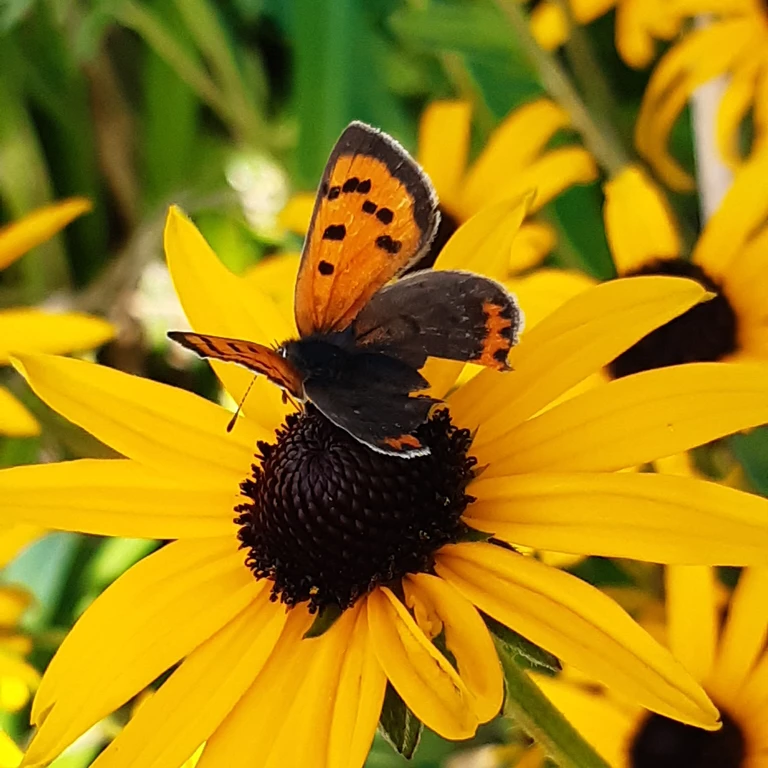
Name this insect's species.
Lycaena phlaeas
